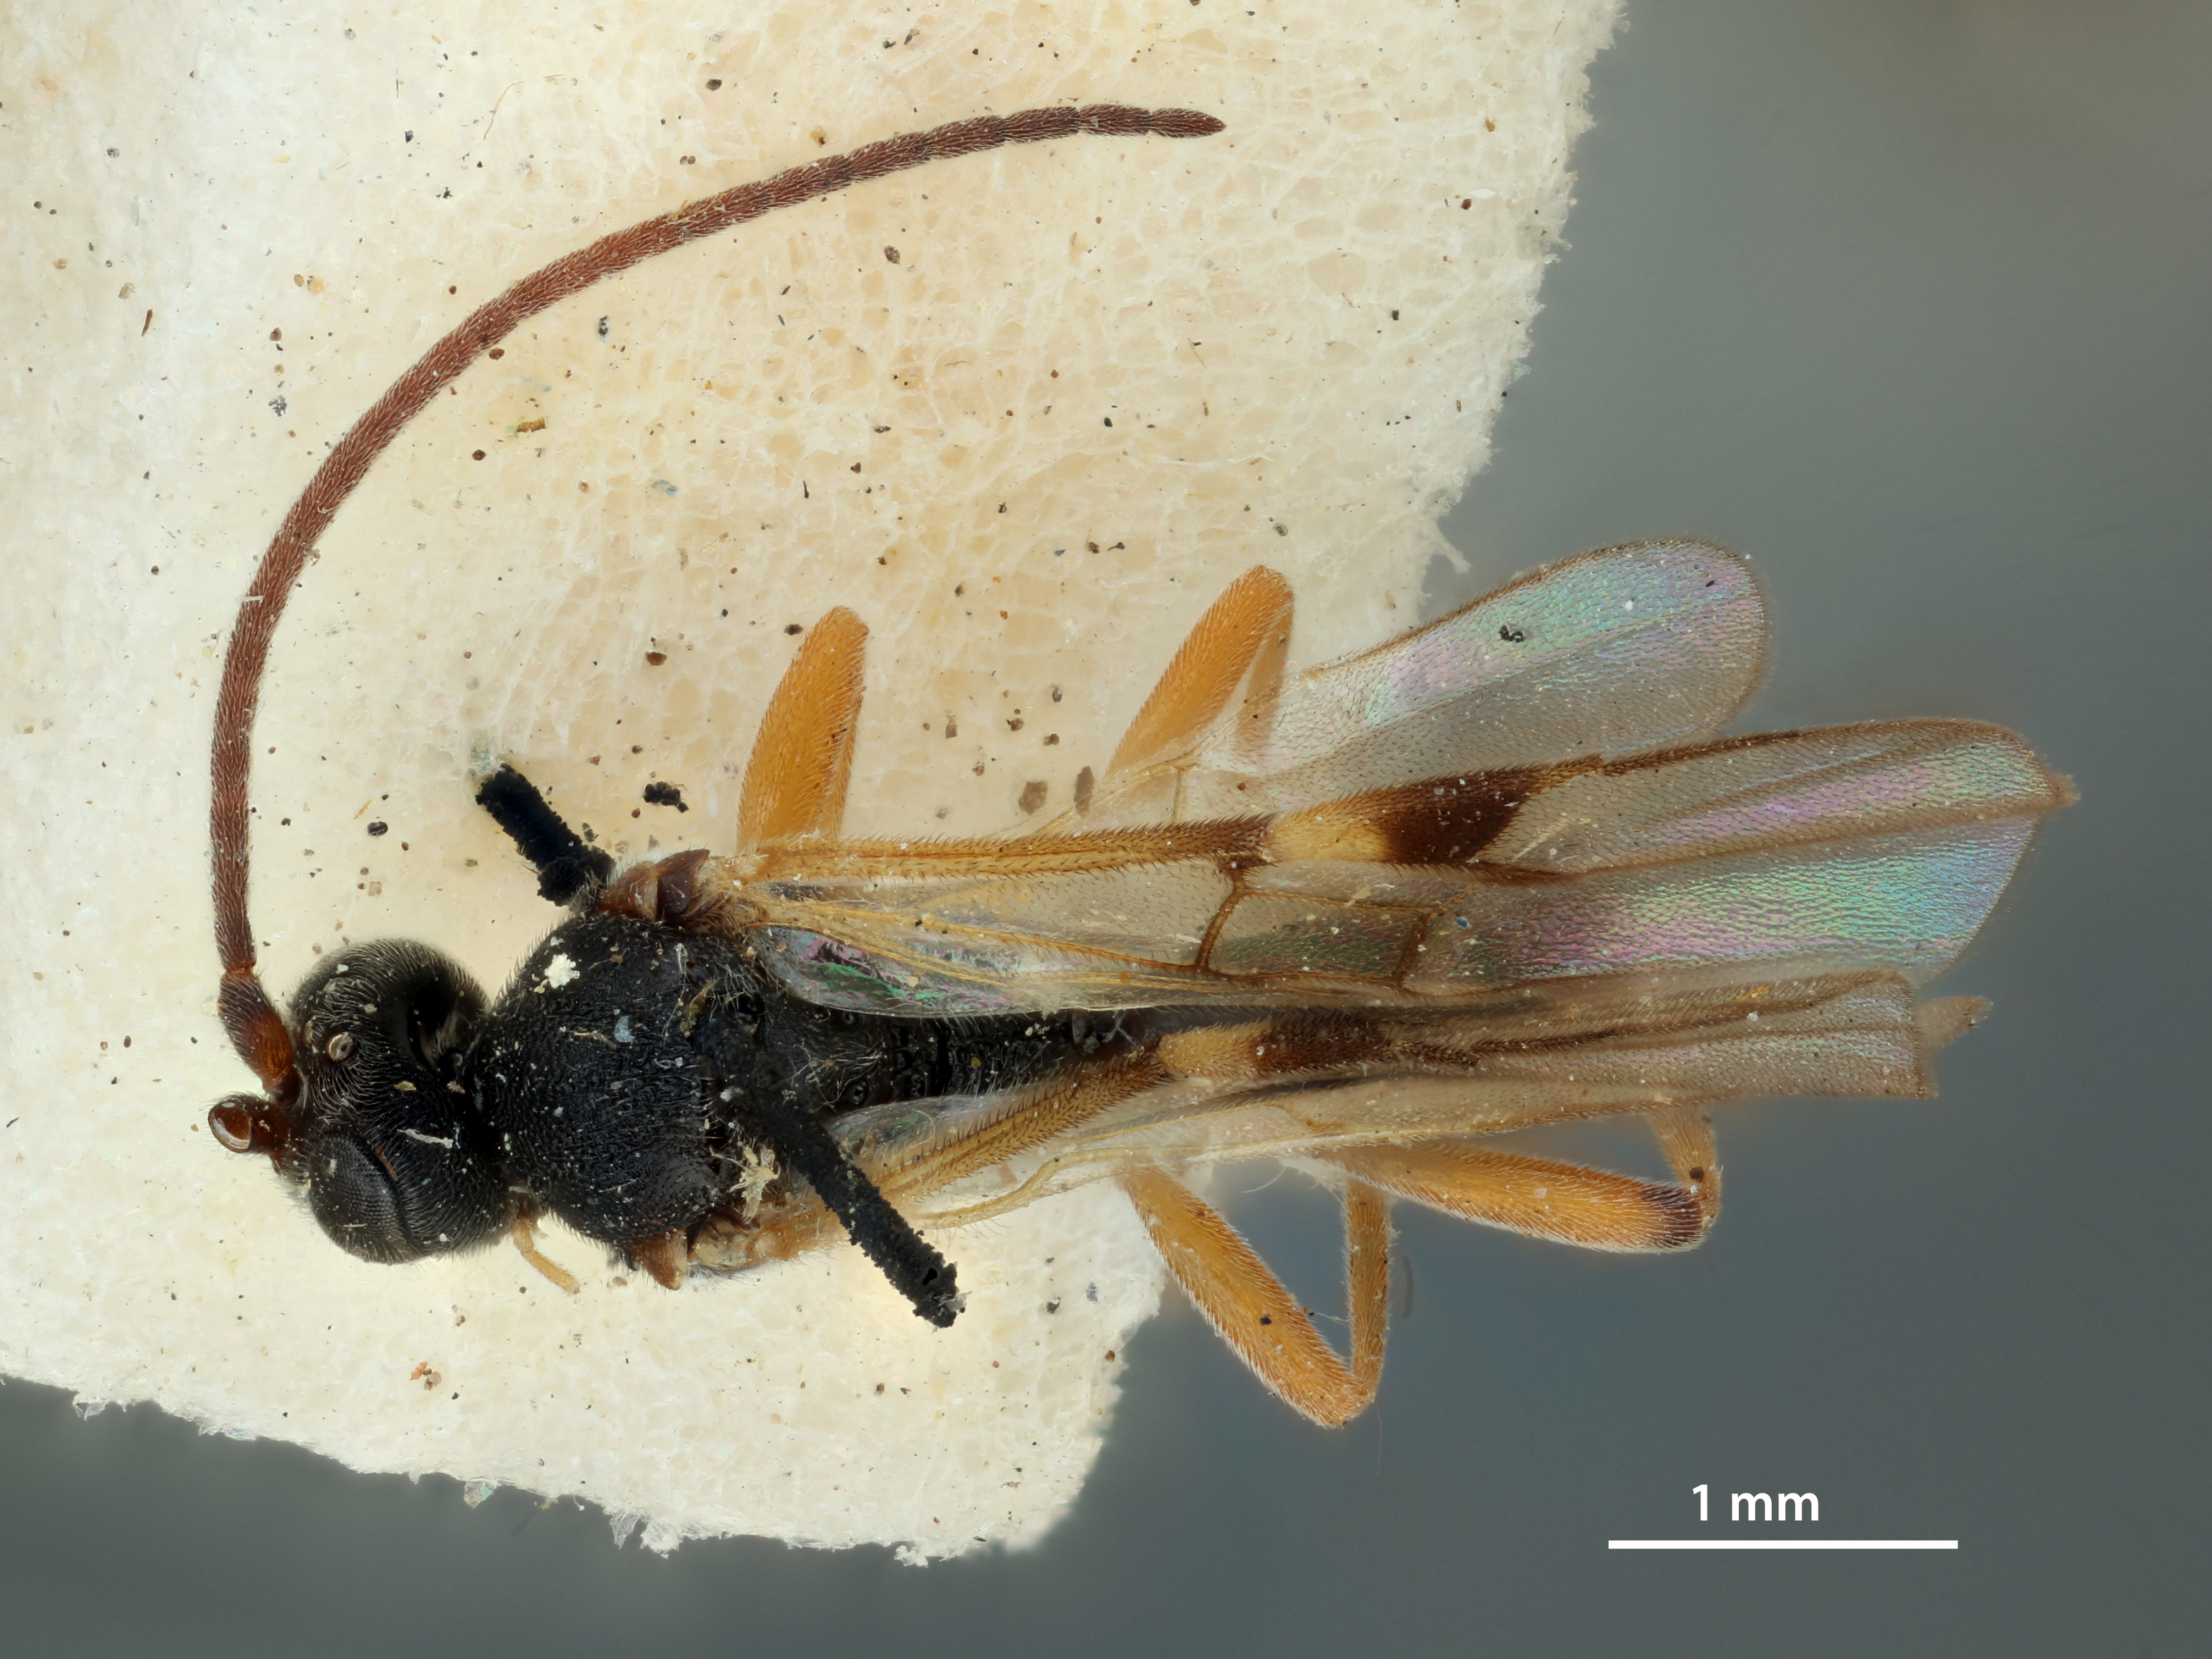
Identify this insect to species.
Microplitis sapporensis
